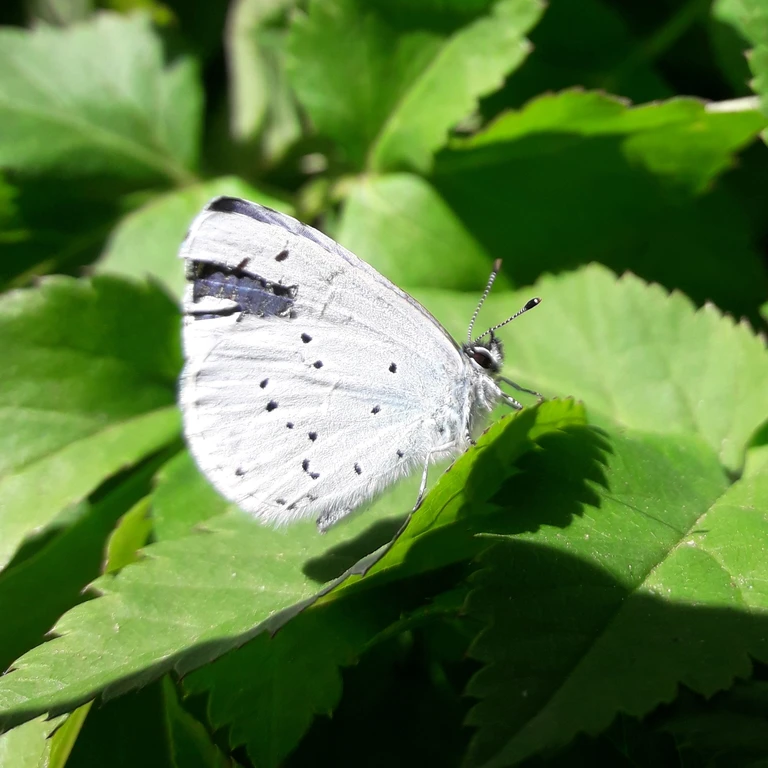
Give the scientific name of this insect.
Celastrina argiolus
